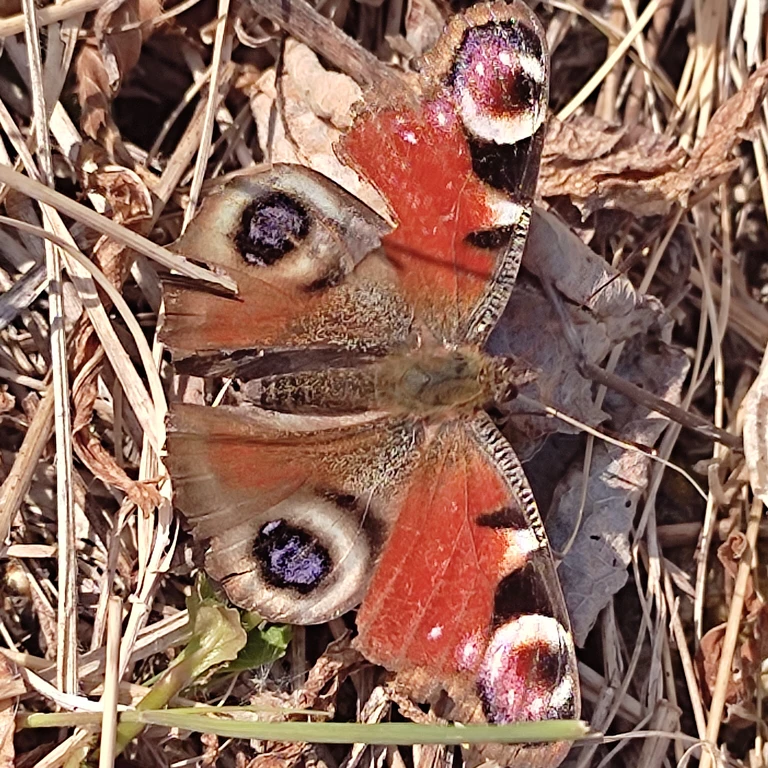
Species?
Aglais io
